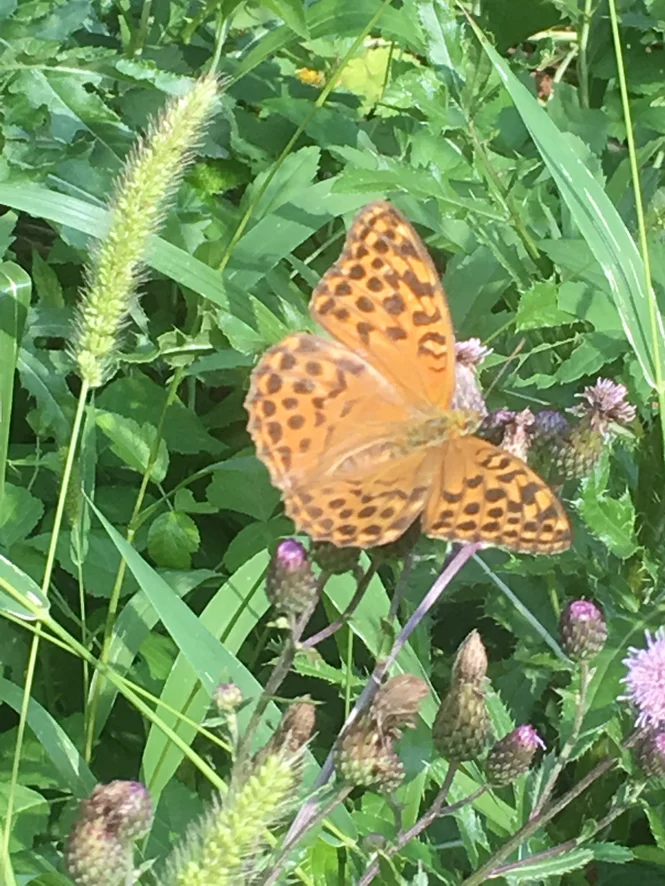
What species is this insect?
Argynnis paphia
